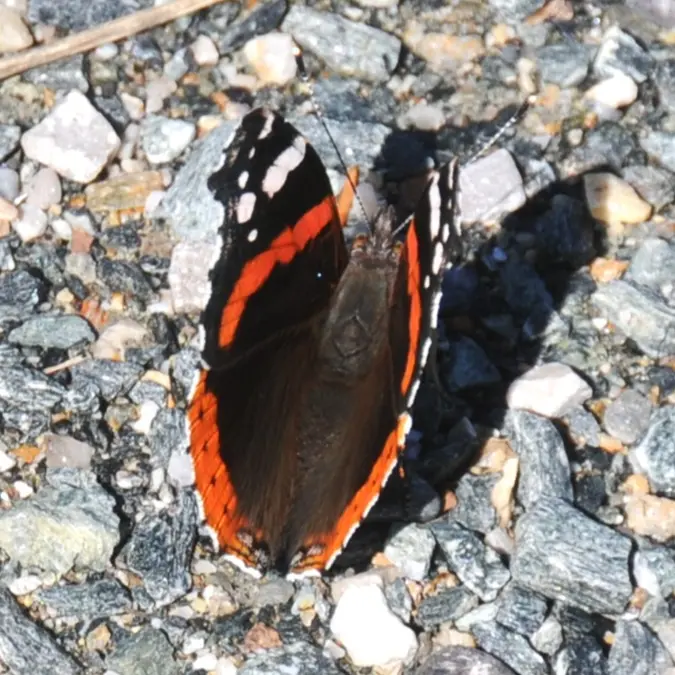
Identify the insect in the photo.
Vanessa atalanta
